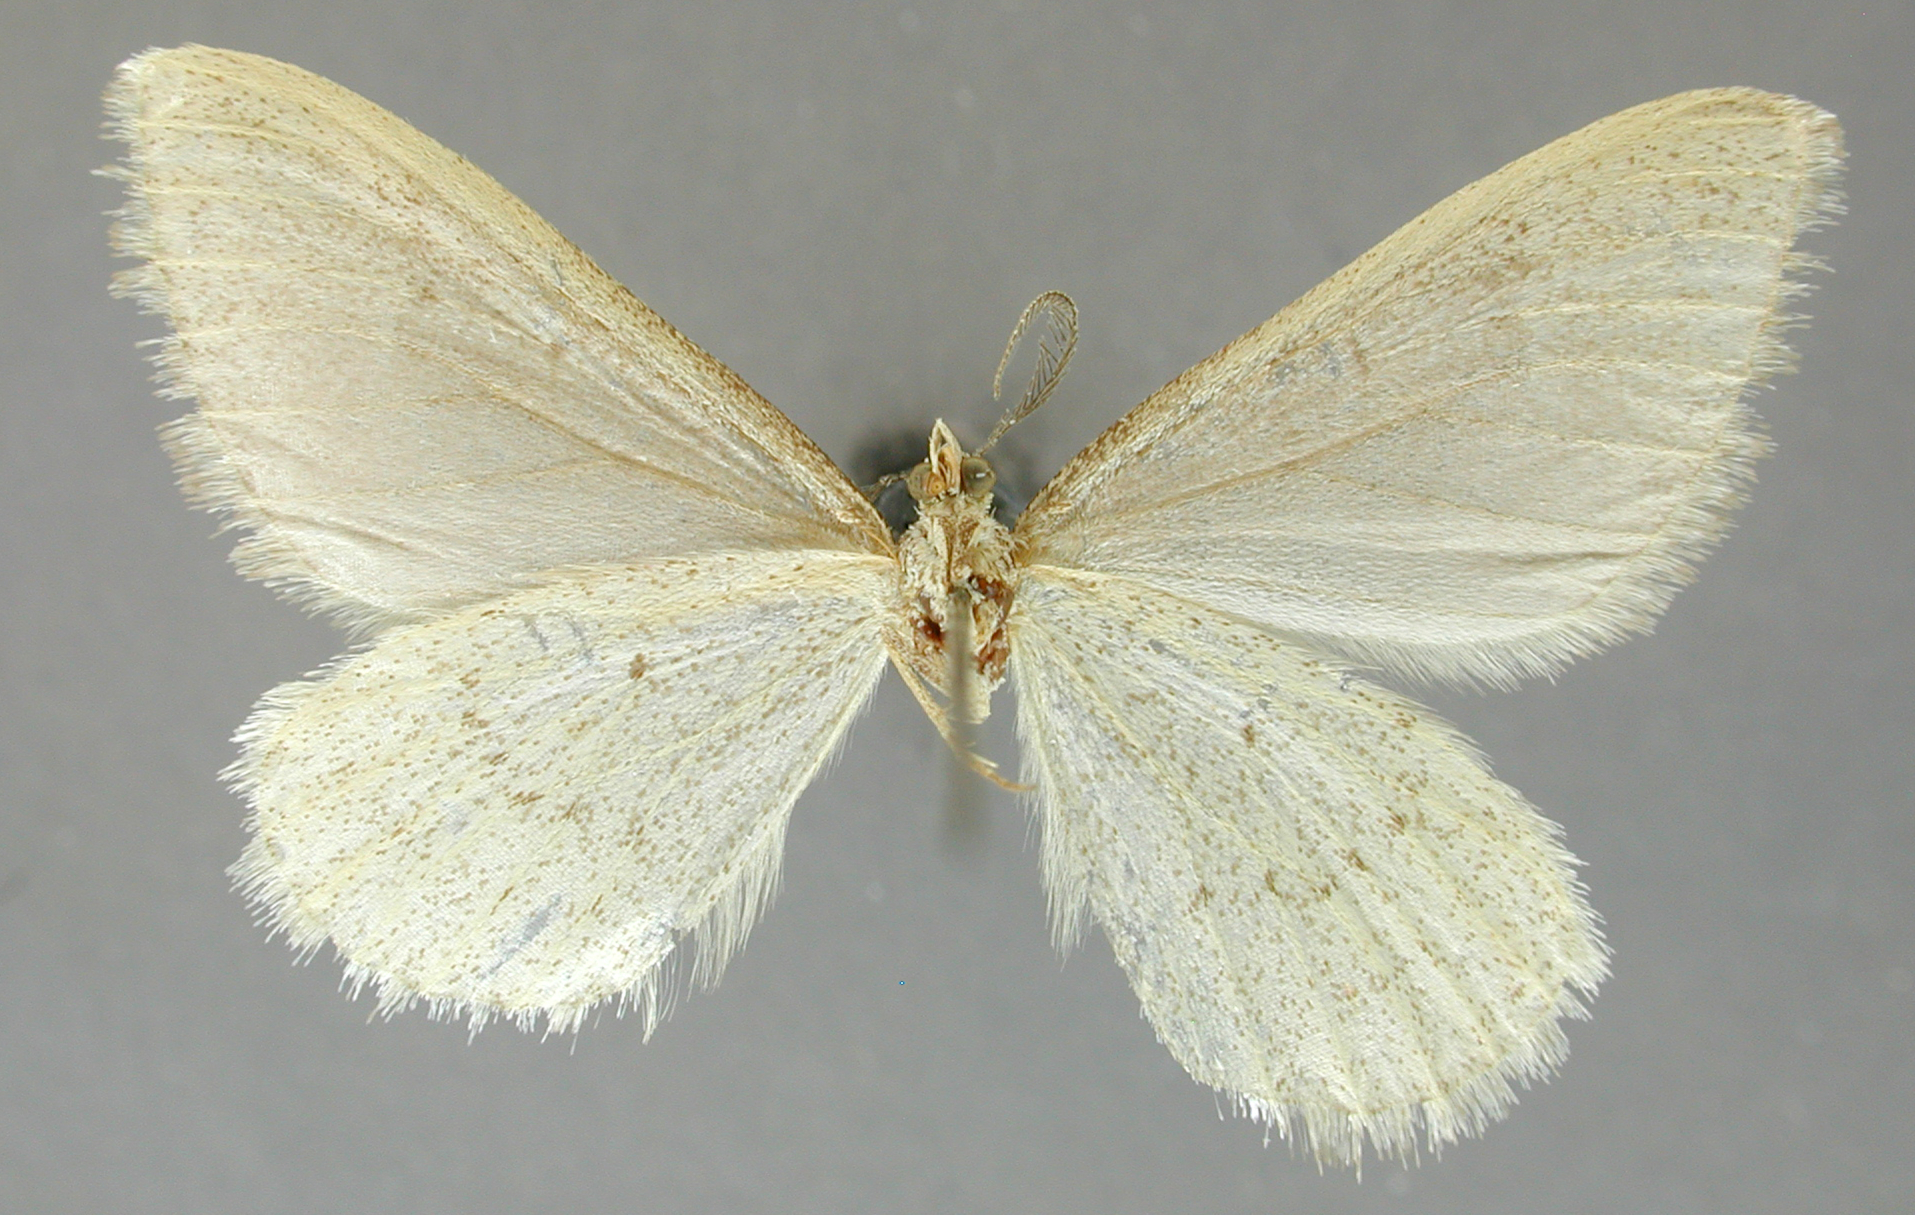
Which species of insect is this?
Plemyria delicata
